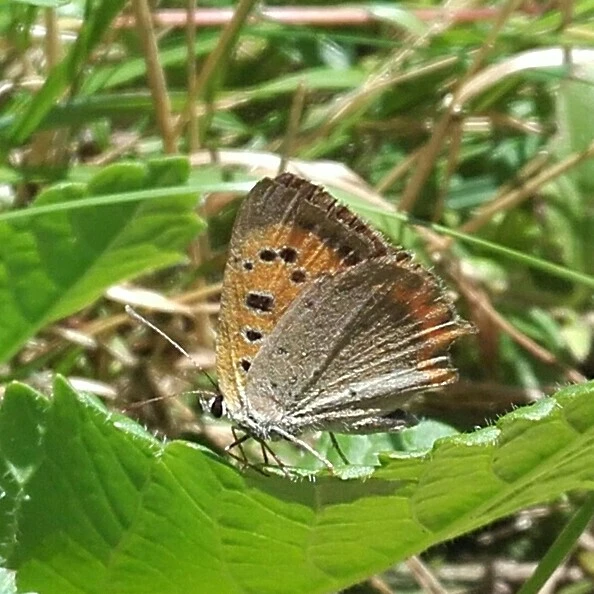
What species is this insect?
Lycaena phlaeas
